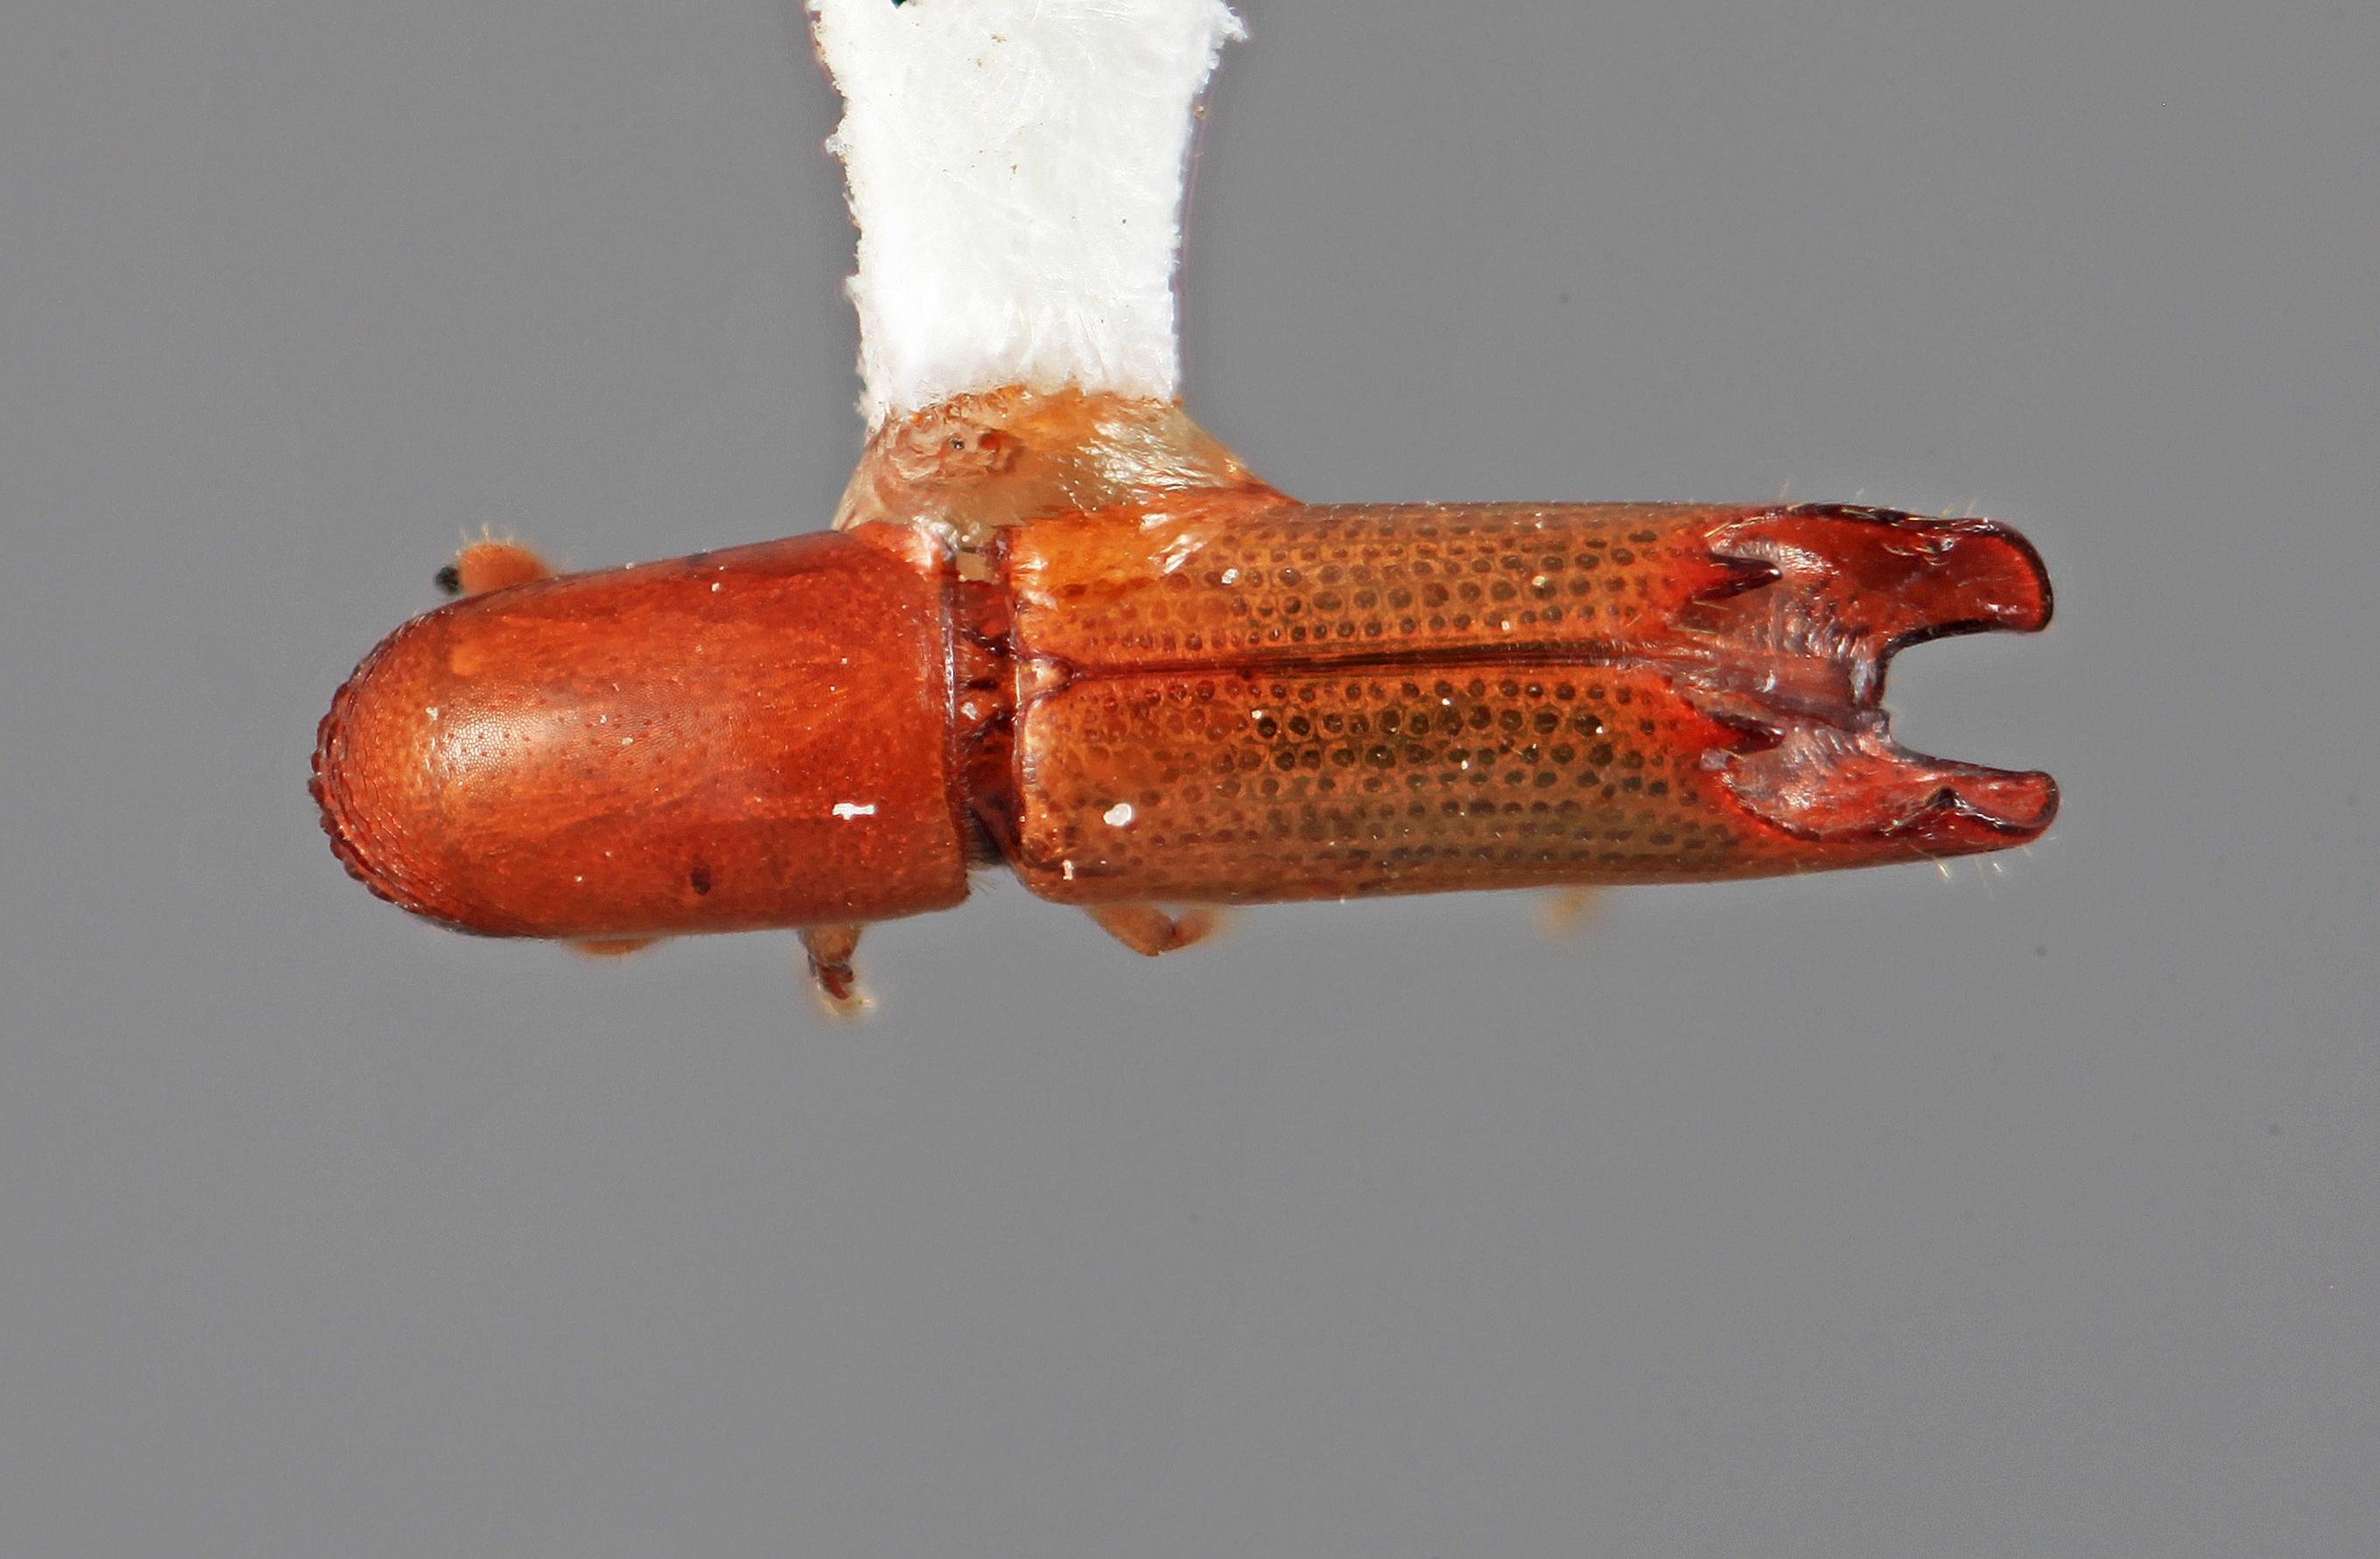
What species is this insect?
Amphicranus cracens
